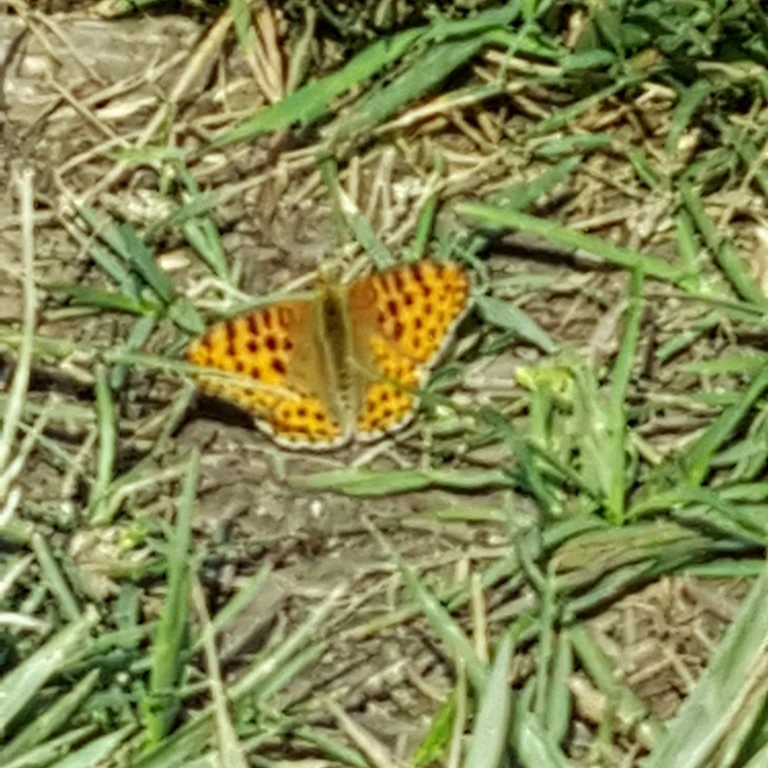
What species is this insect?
Issoria lathonia
